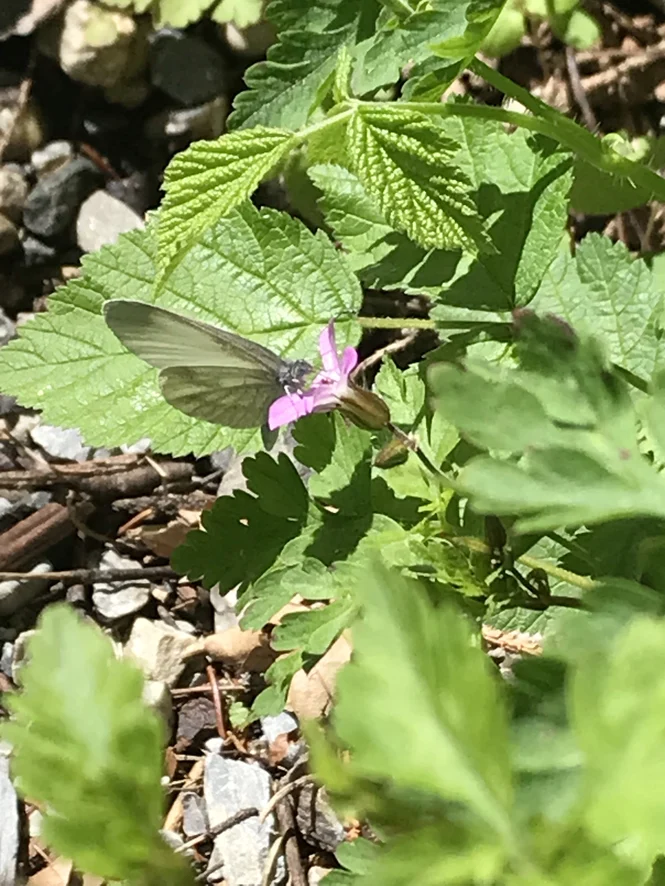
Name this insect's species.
Leptidea sinapis/juvernica
